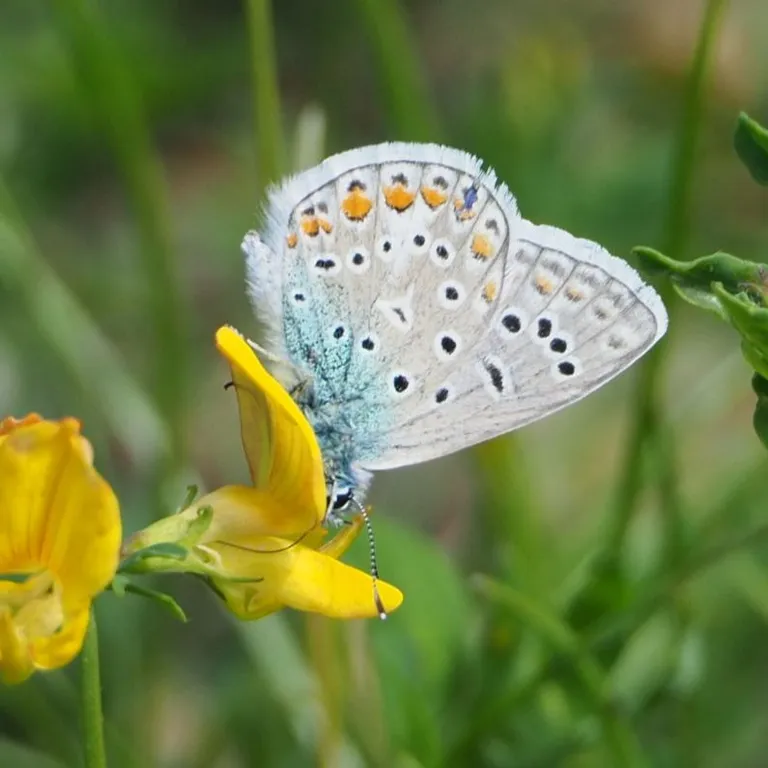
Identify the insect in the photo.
Polyommatus icarus
